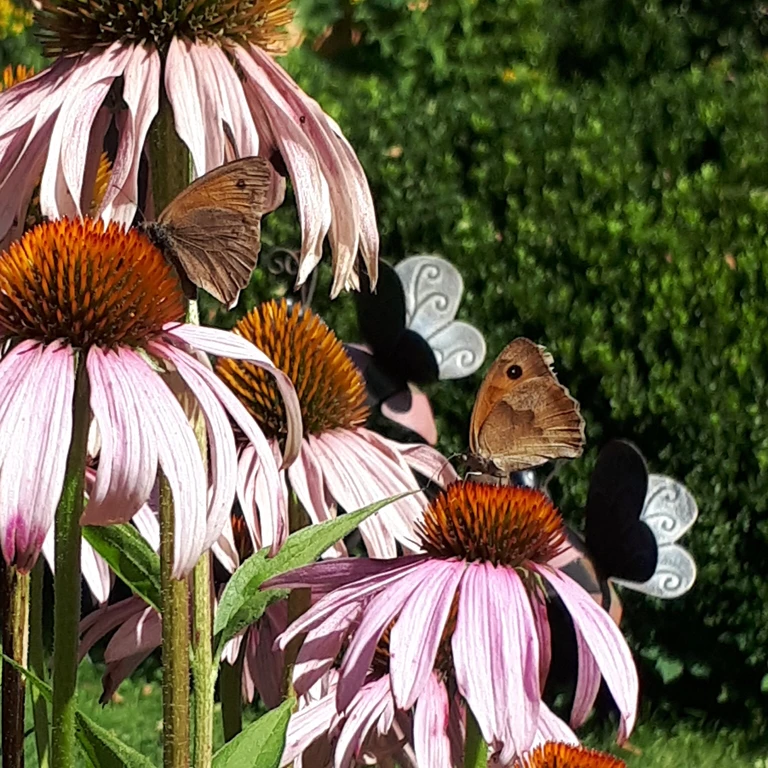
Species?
Maniola jurtina
